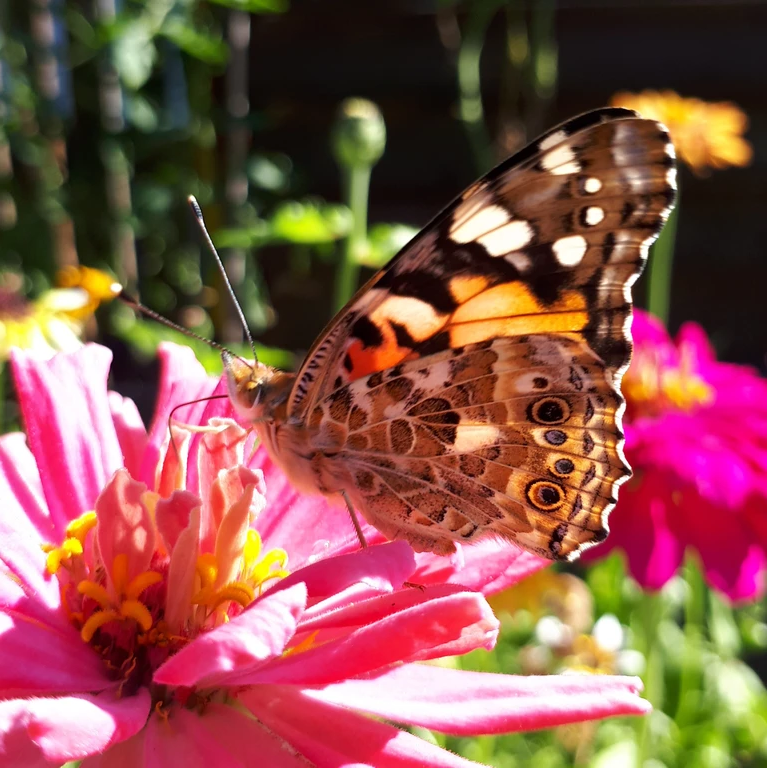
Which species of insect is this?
Vanessa cardui
